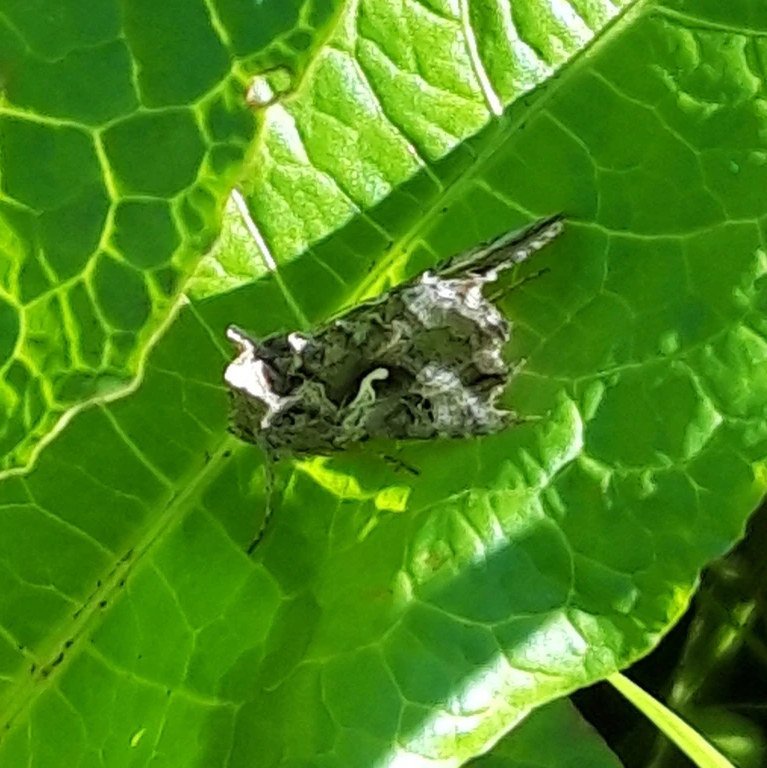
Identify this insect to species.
Autographa gamma
